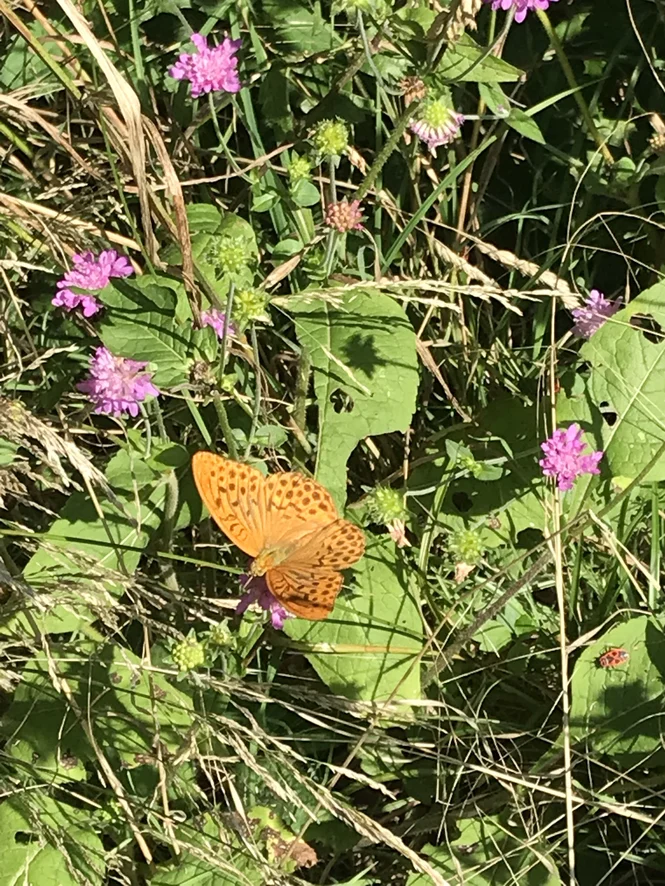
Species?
Argynnis paphia
